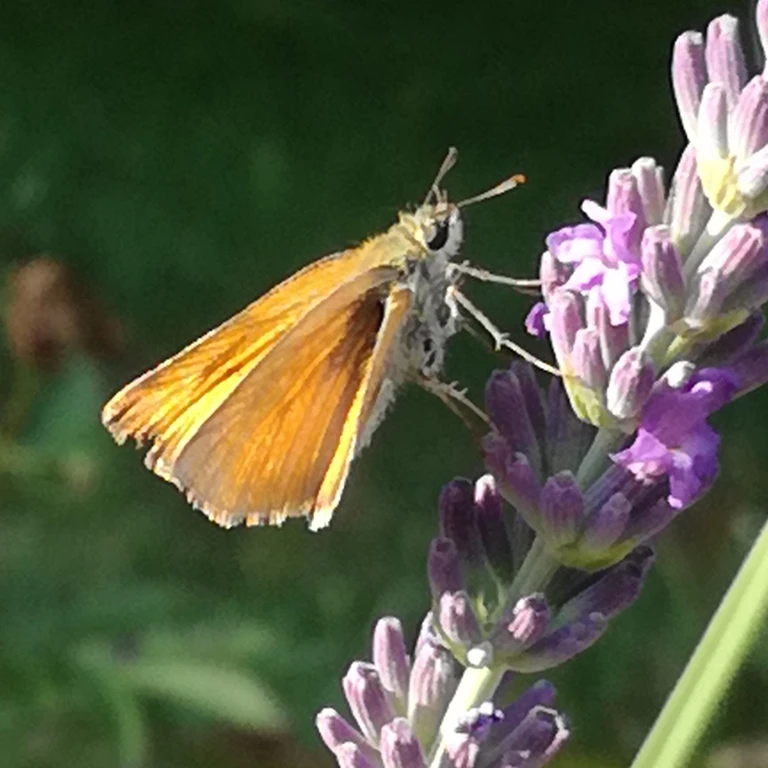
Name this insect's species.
Thymelicus sylvestris
